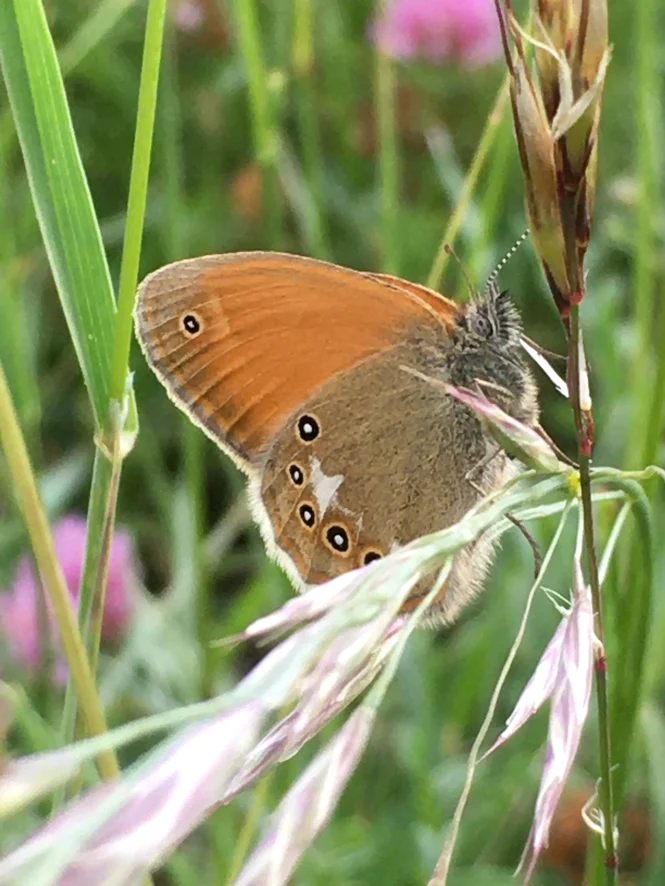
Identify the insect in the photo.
Coenonympha glycerion (also Coenonympha iphis)
